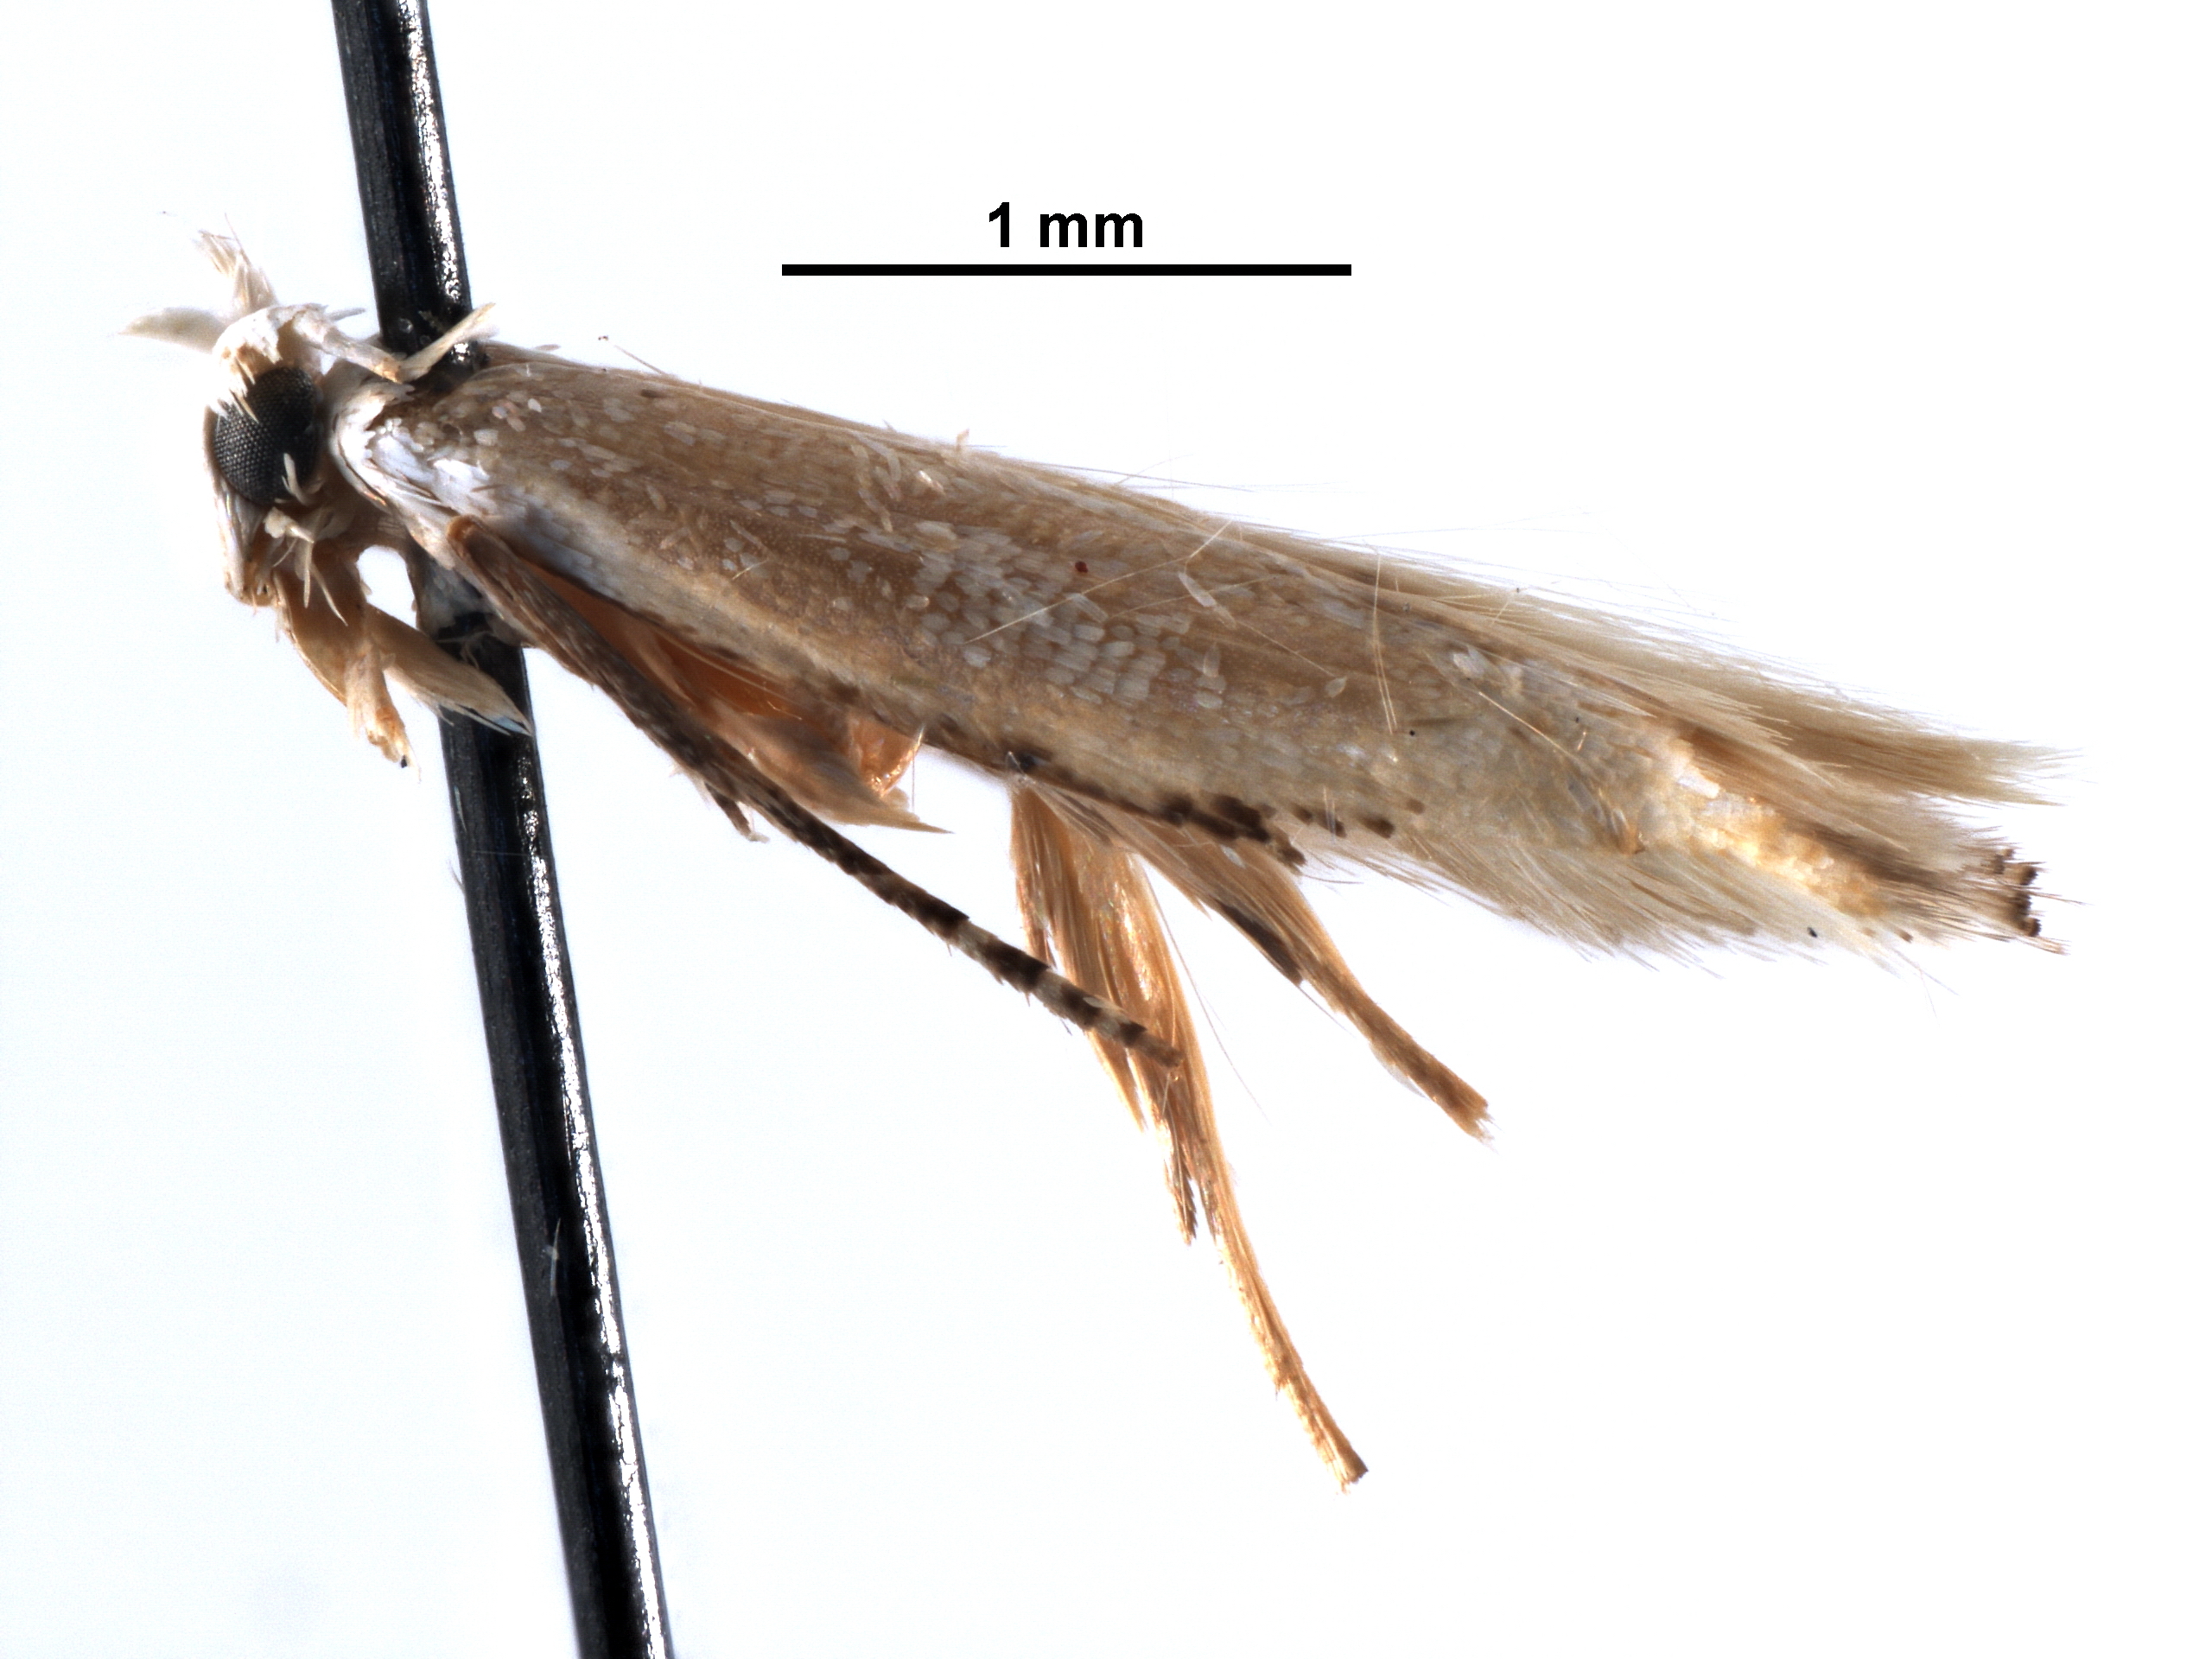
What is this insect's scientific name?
Bucculatrix gossypiella
